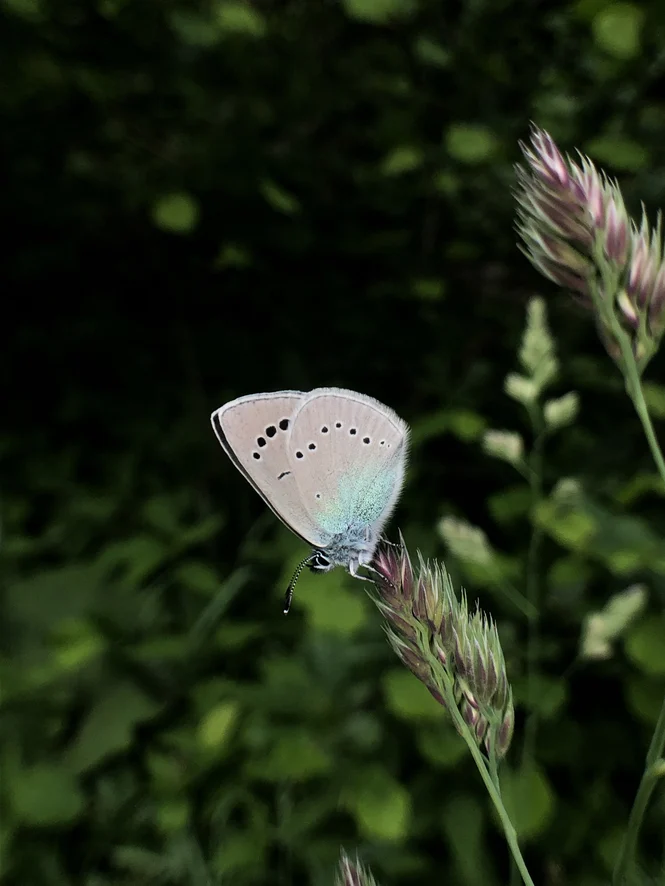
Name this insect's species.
Glaucopsyche alexis
